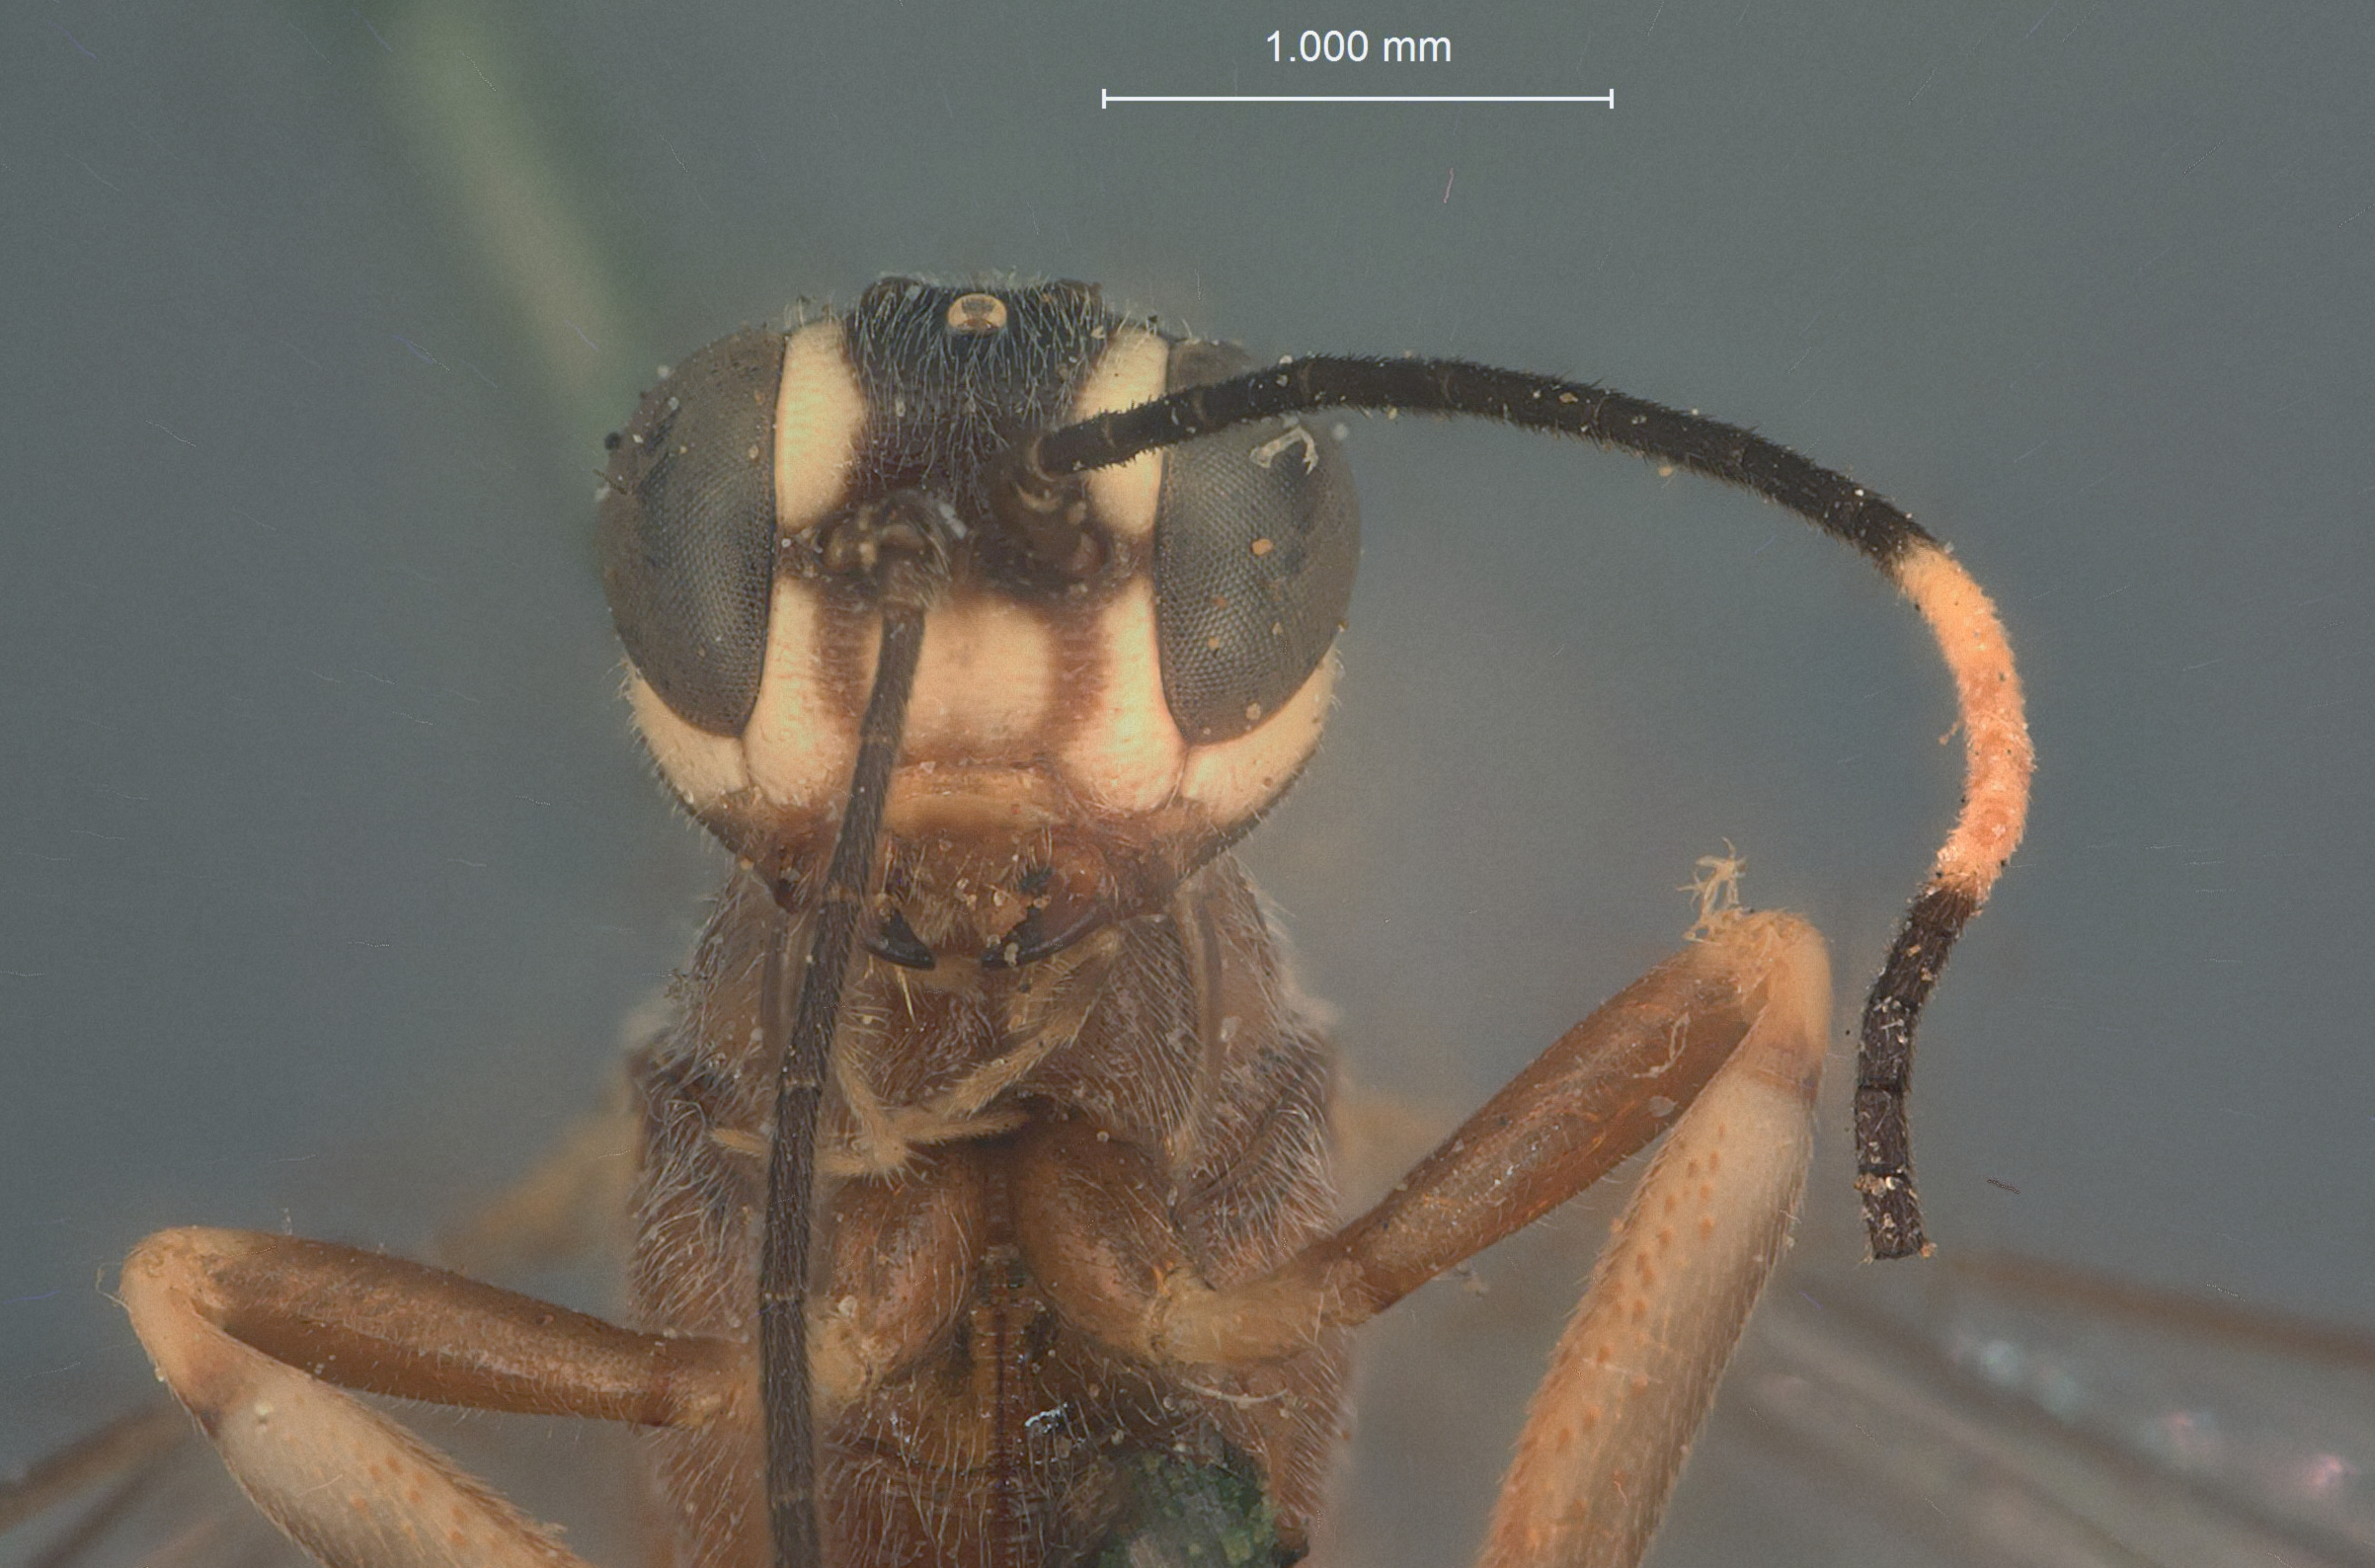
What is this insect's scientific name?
Xylonomus pulcher
